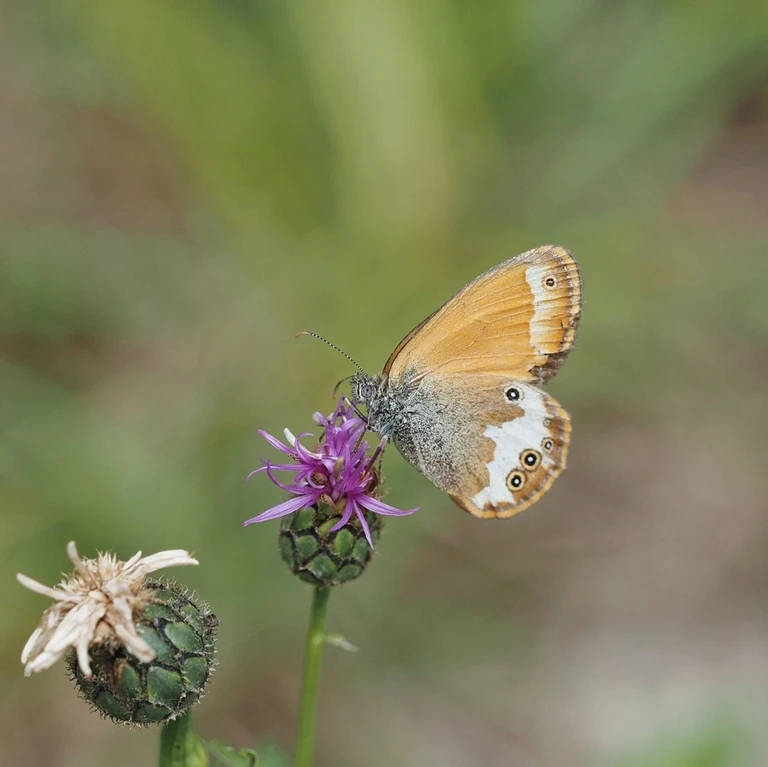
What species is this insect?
Coenonympha arcania
